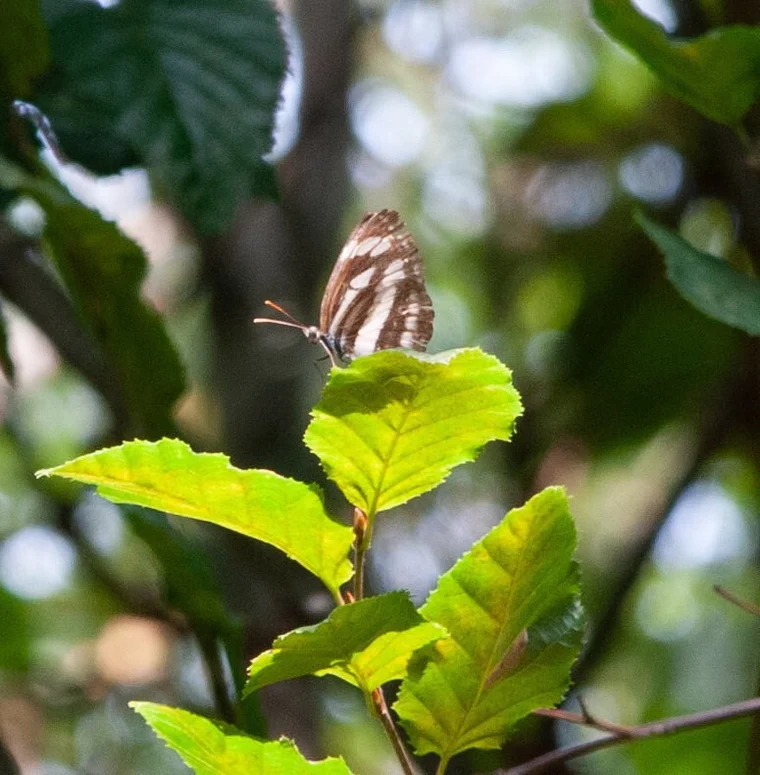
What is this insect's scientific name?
Neptis sappho
